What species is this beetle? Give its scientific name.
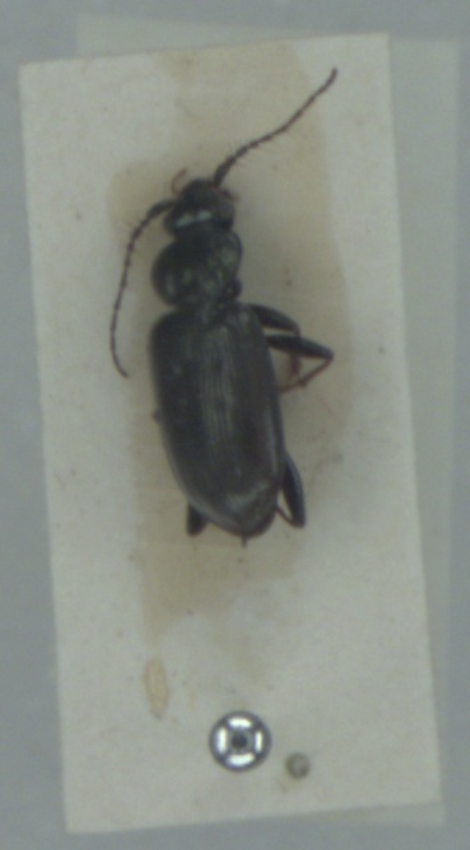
Loricera pilicornis
